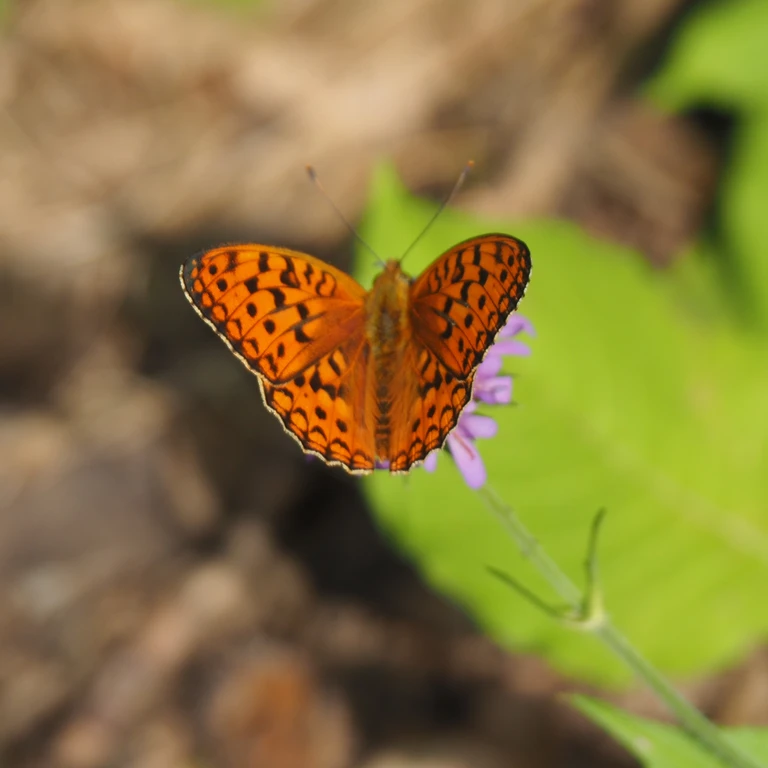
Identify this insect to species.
Fabriciana adippe
